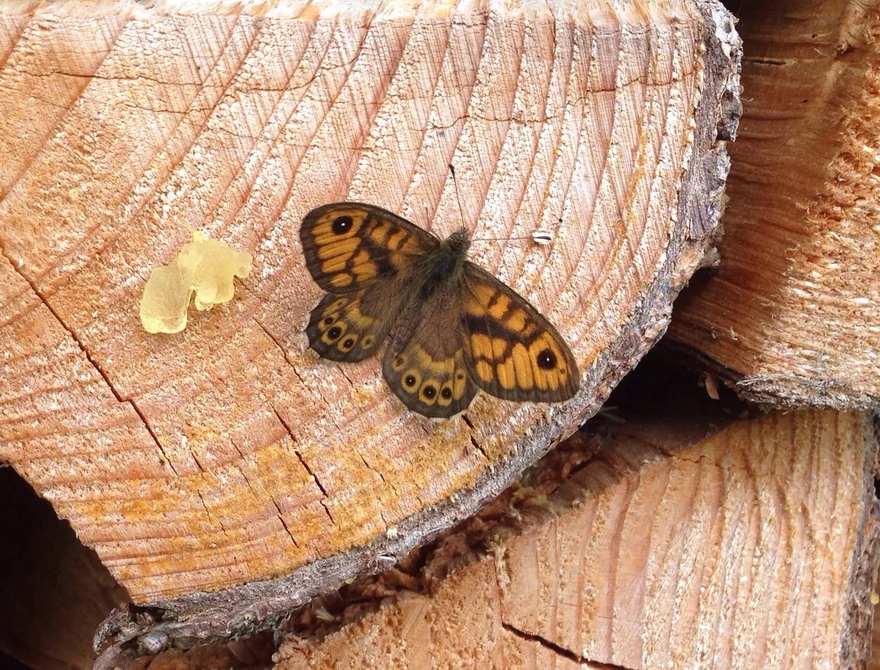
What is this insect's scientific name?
Lasiommata megera (also Pararge megera)
